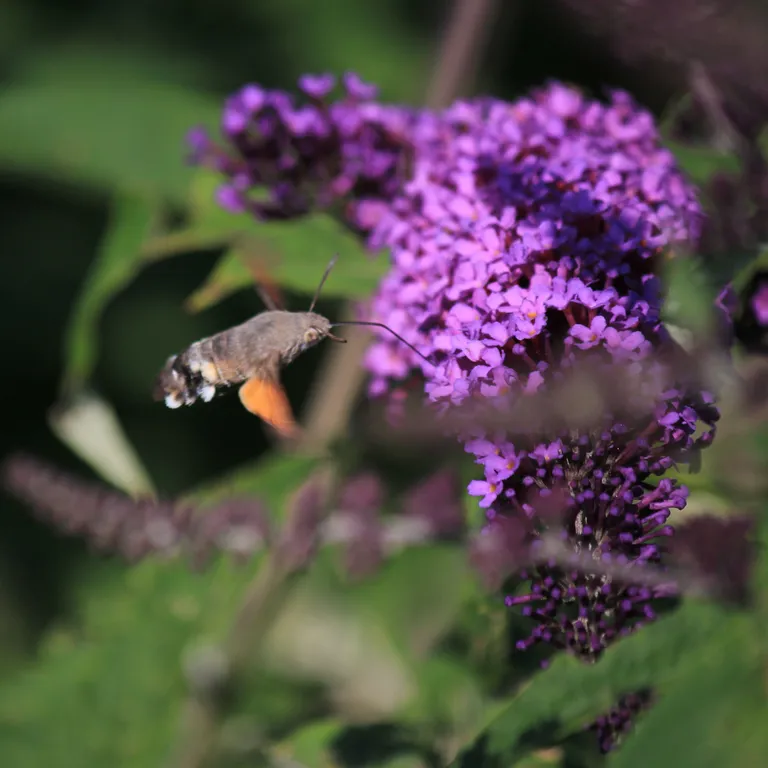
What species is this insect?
Macroglossum stellatarum
